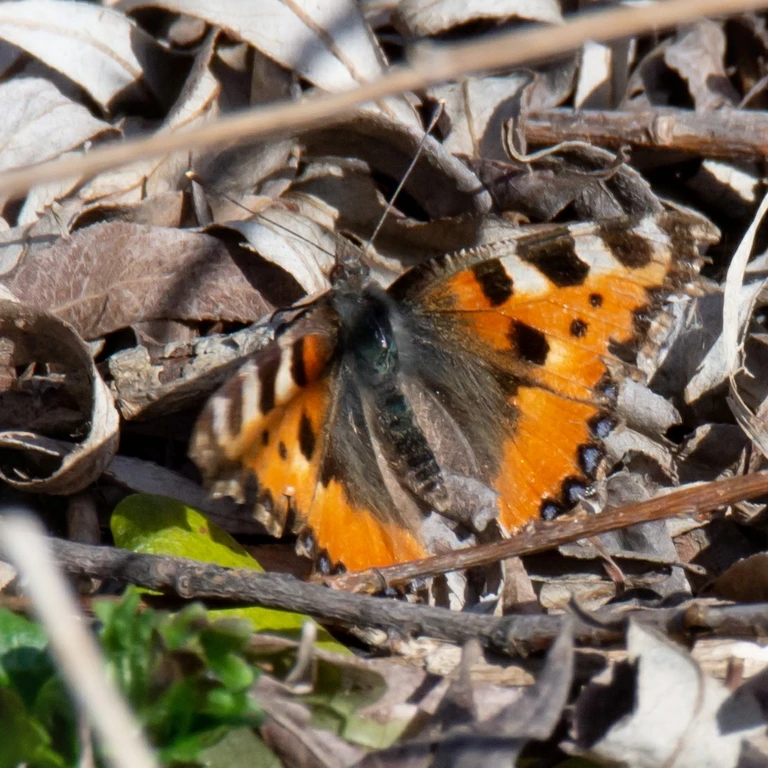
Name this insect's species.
Aglais urticae
